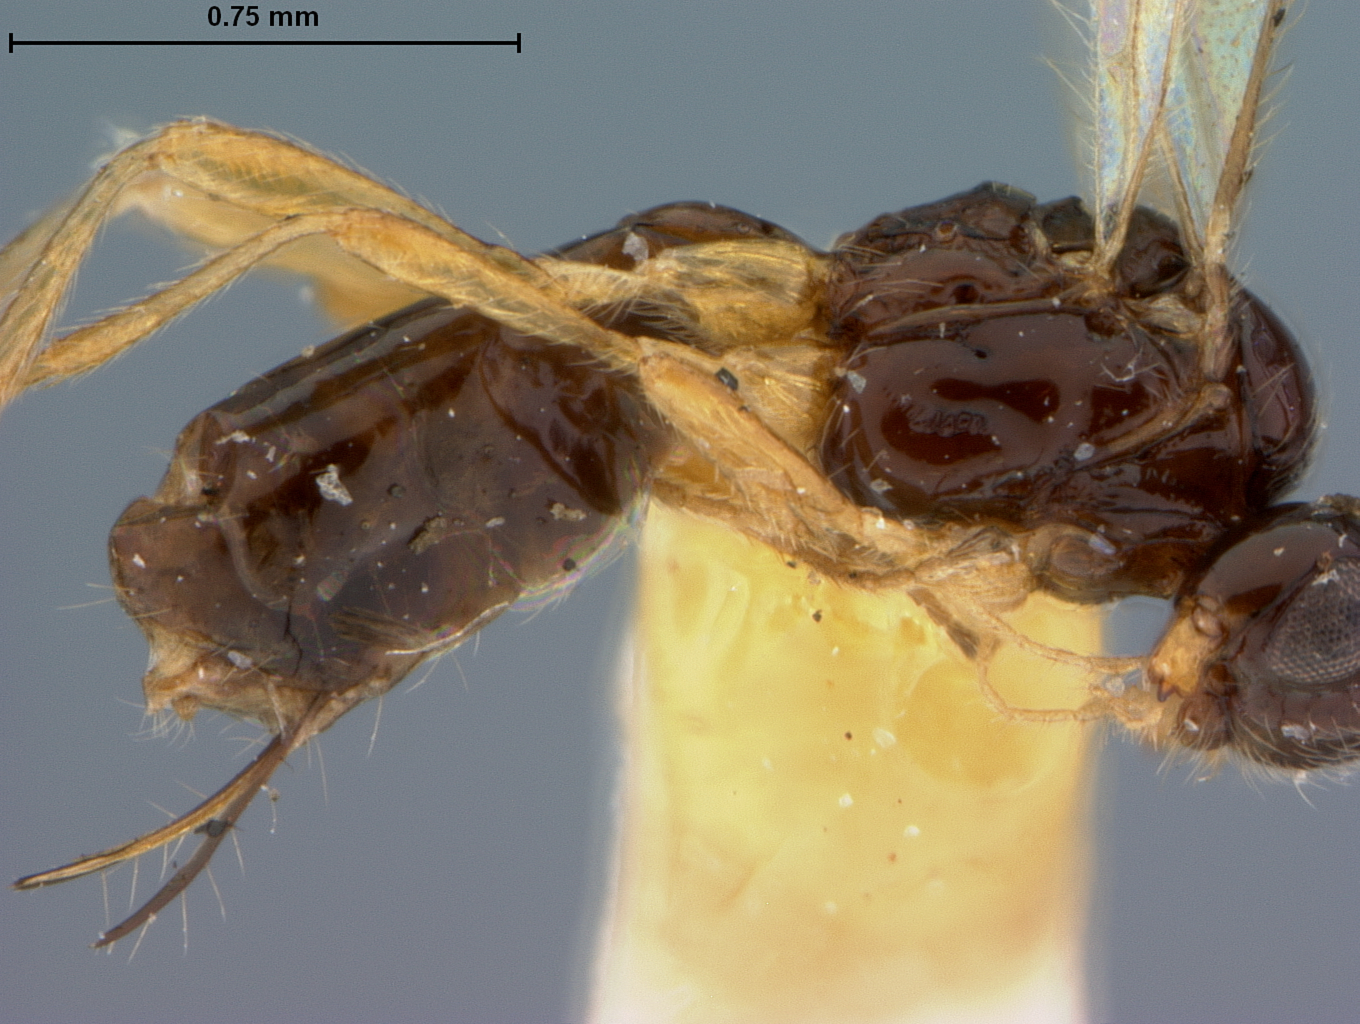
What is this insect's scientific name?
Aspilota communis
